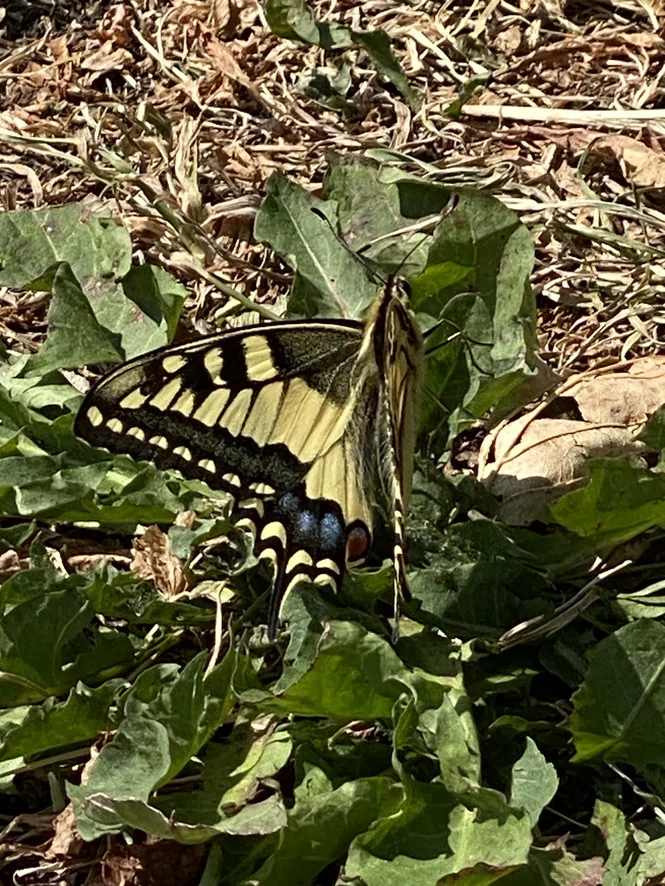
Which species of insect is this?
Papilio machaon
